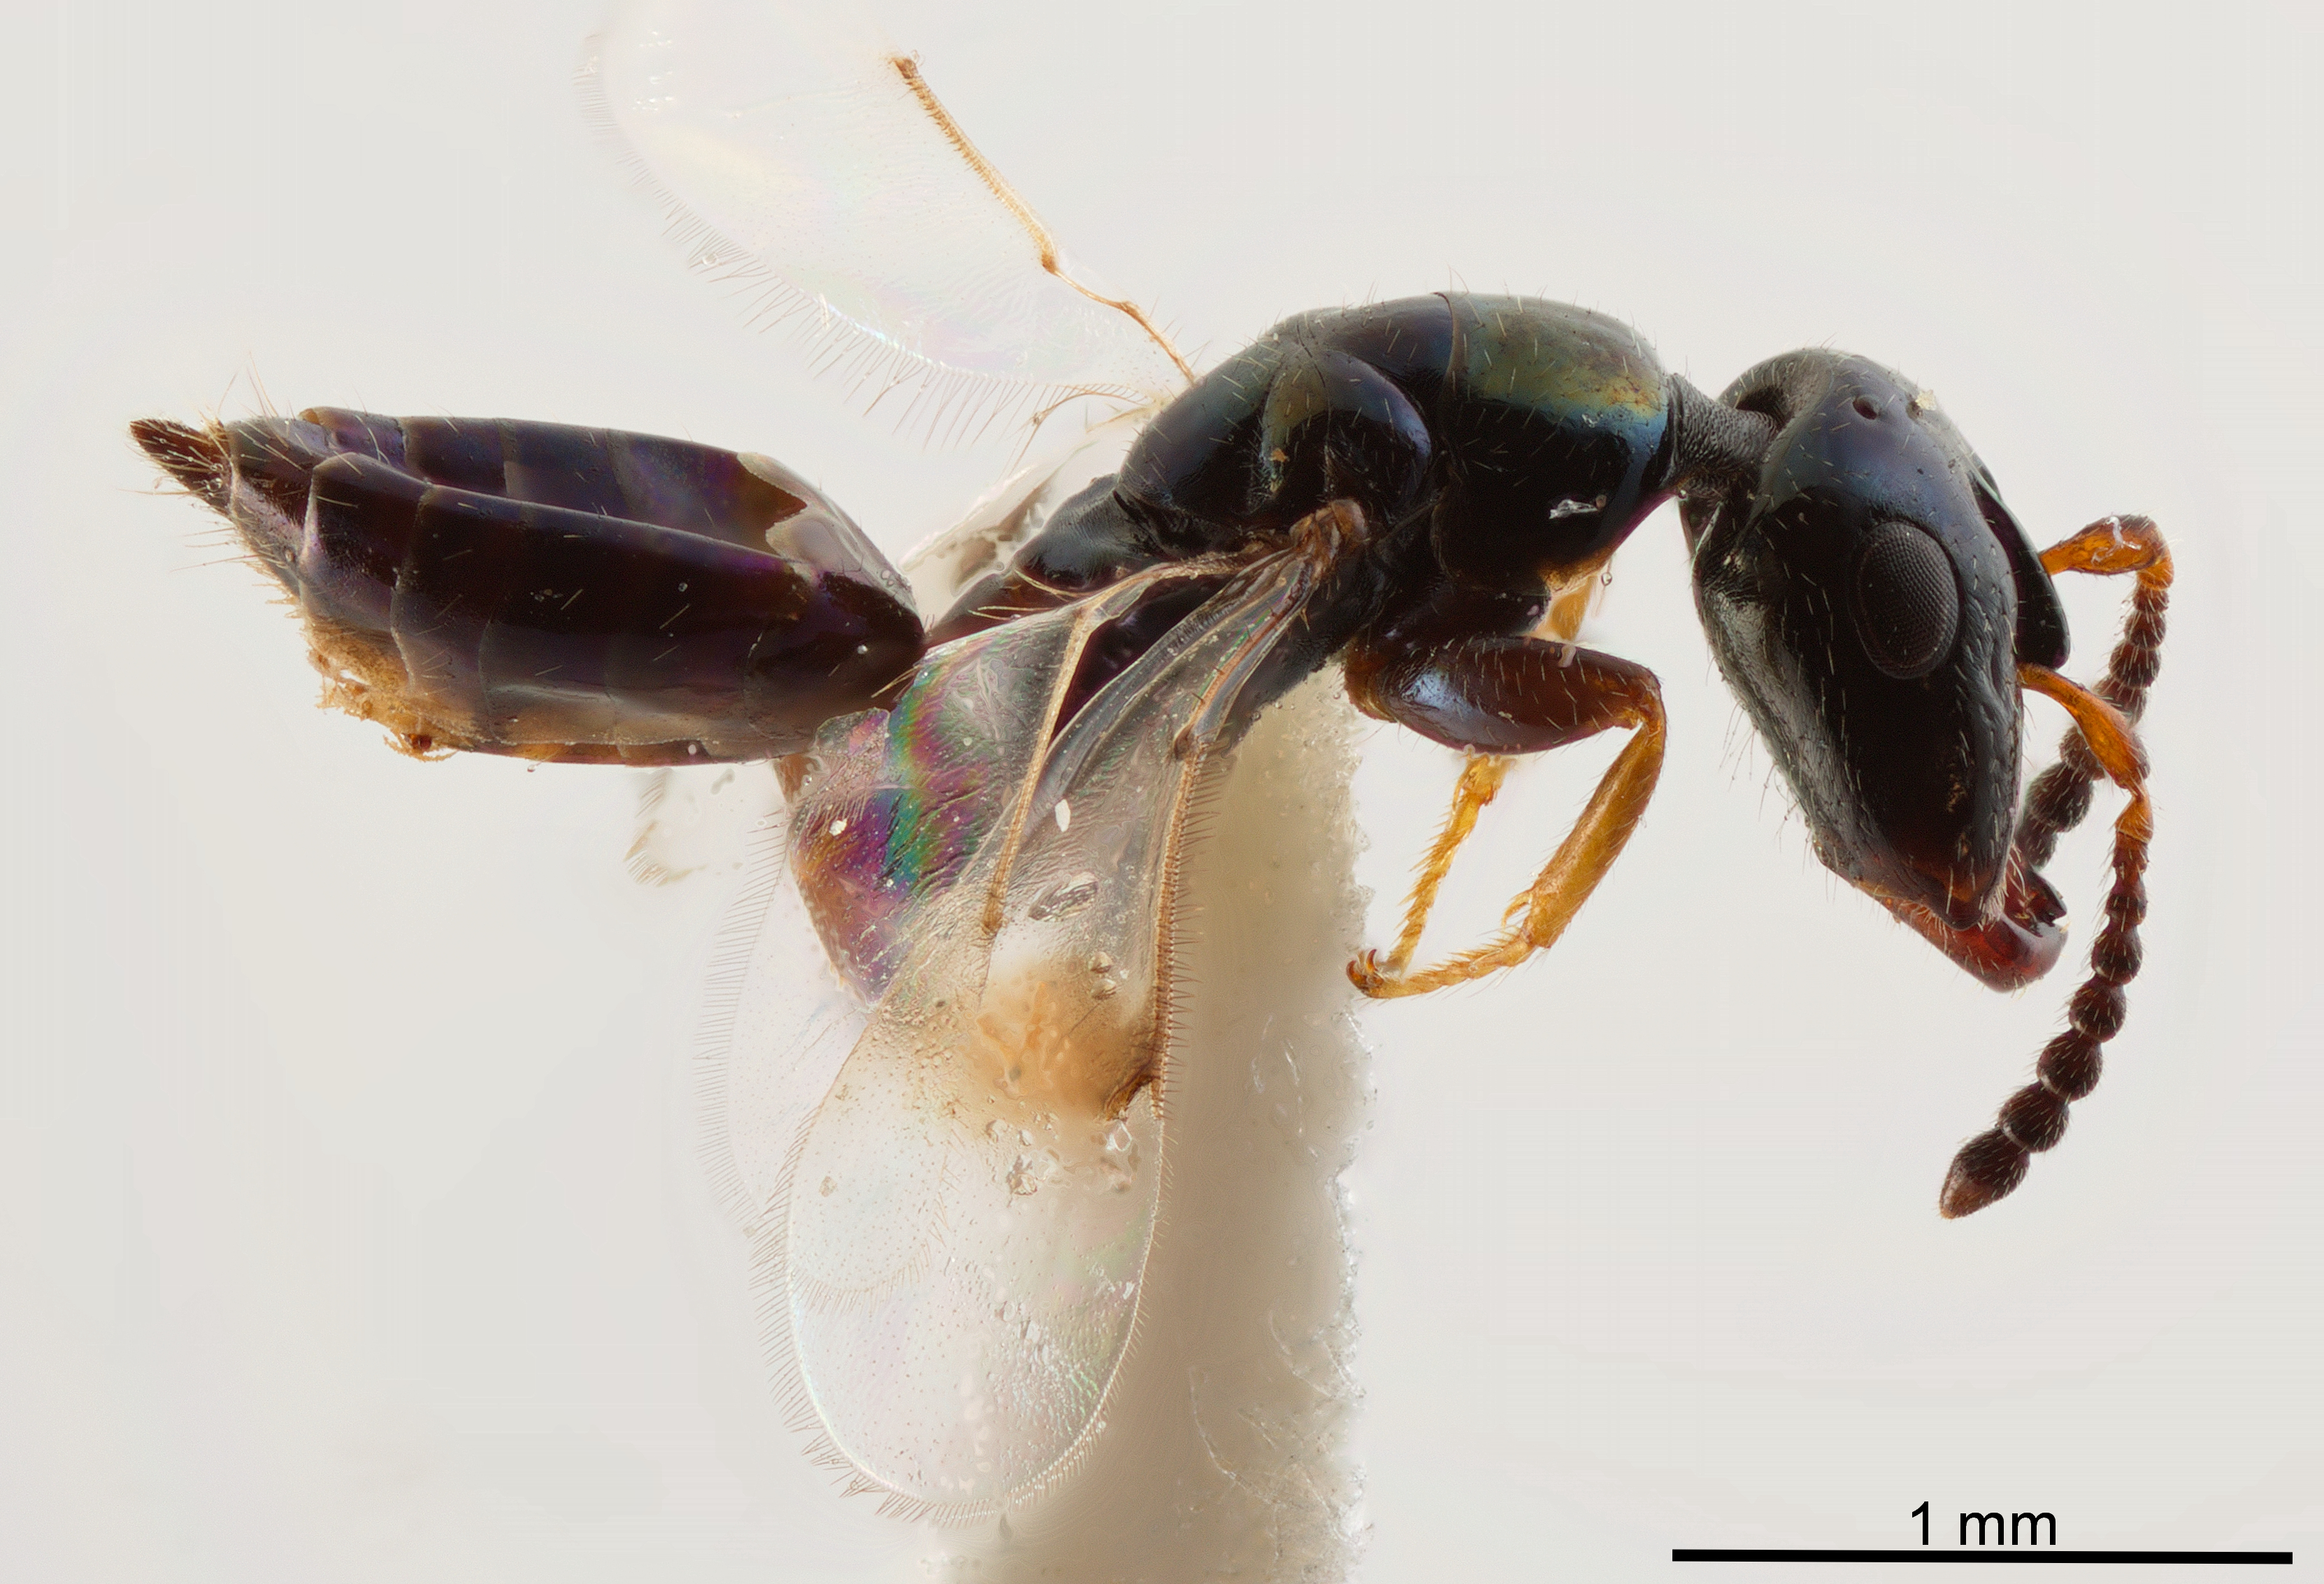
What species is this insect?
Acerocephala atroviolacea
